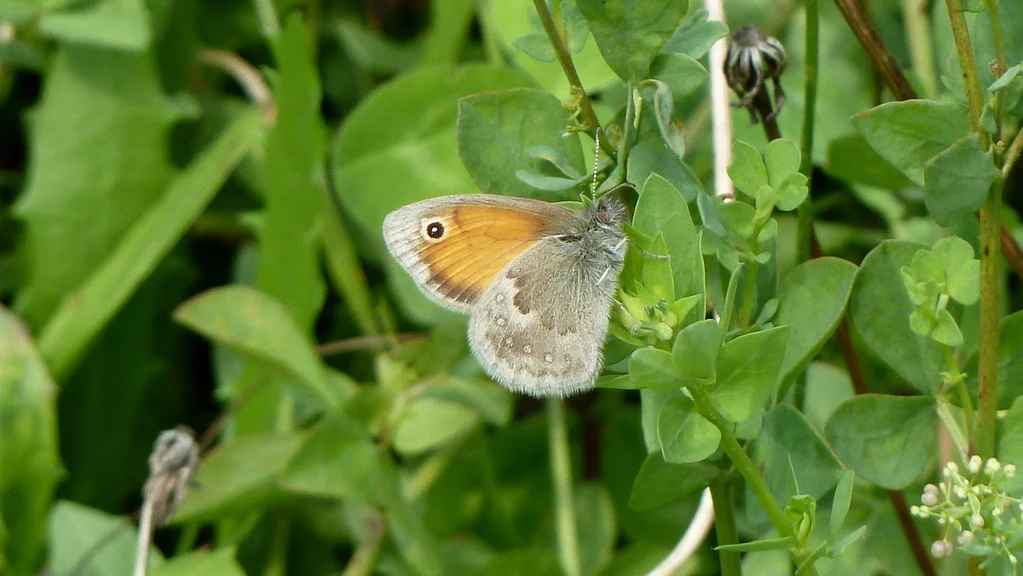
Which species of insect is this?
Coenonympha pamphilus
